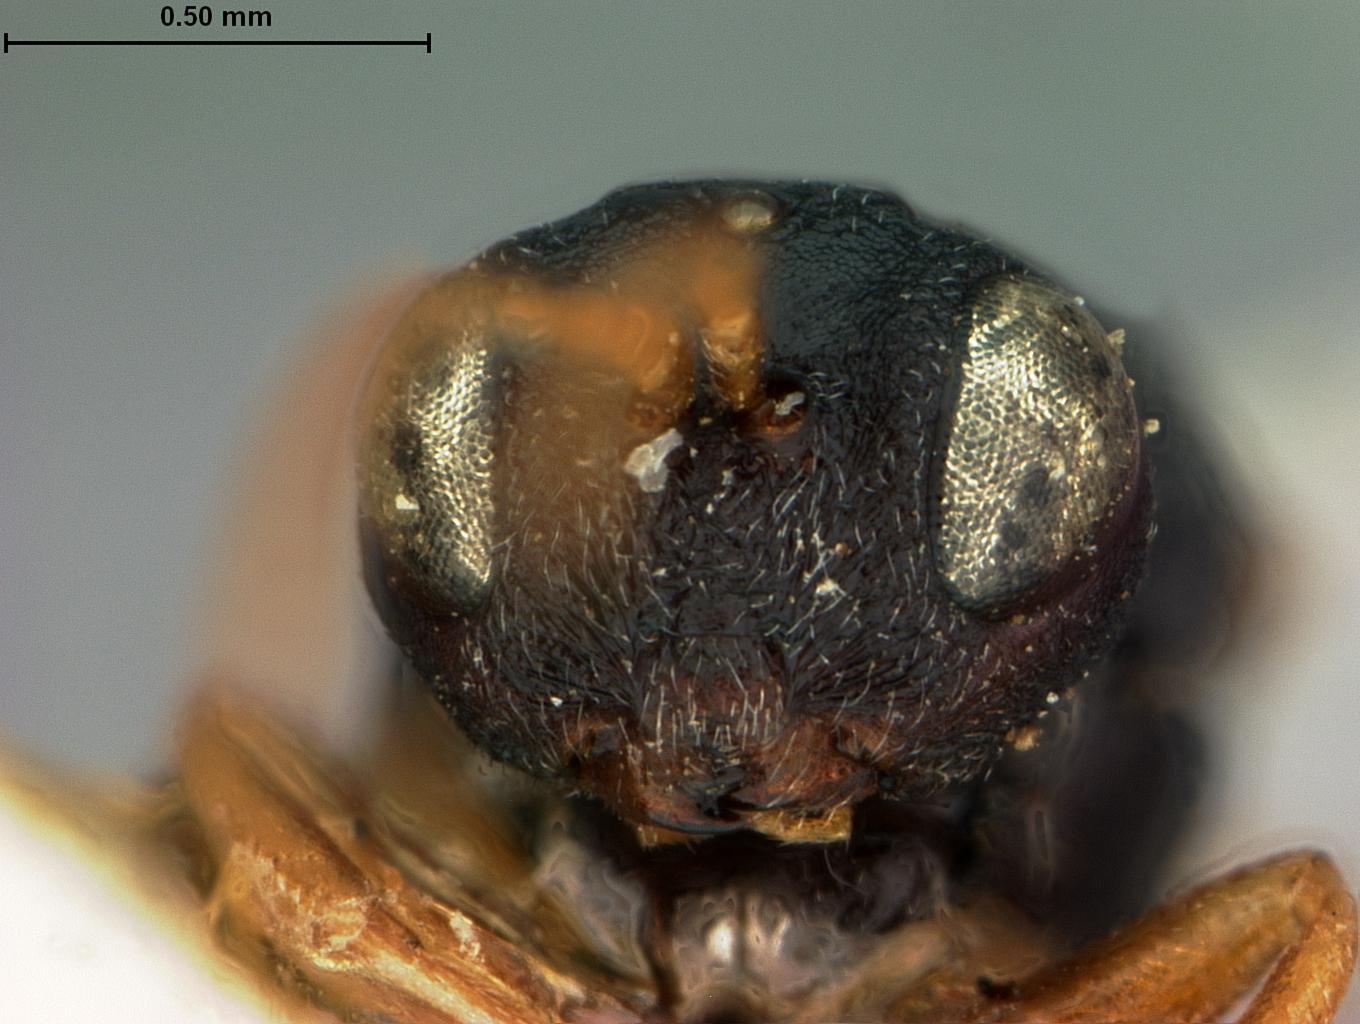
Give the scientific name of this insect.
Cynips quercus
